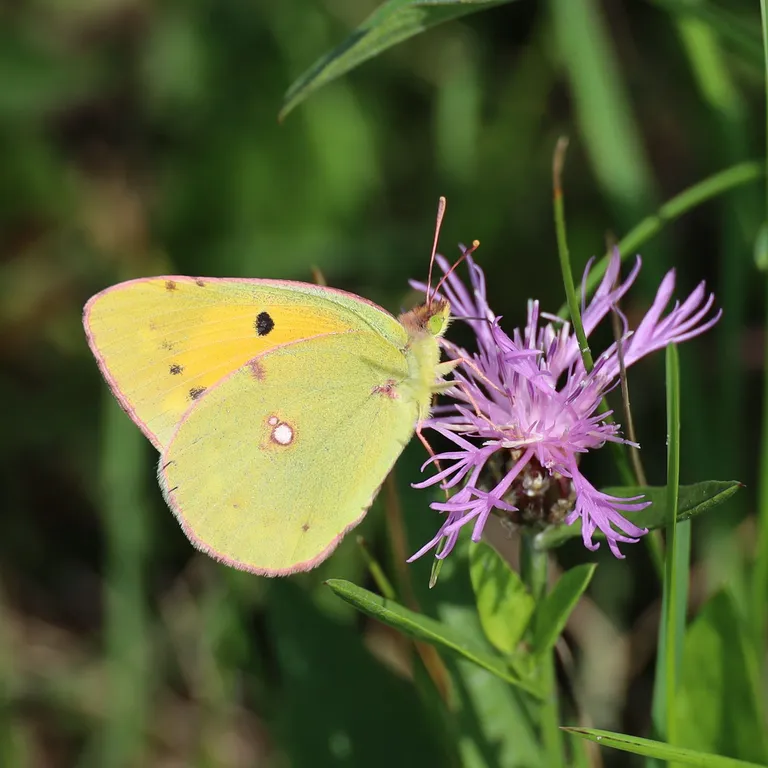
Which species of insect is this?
Colias croceus
